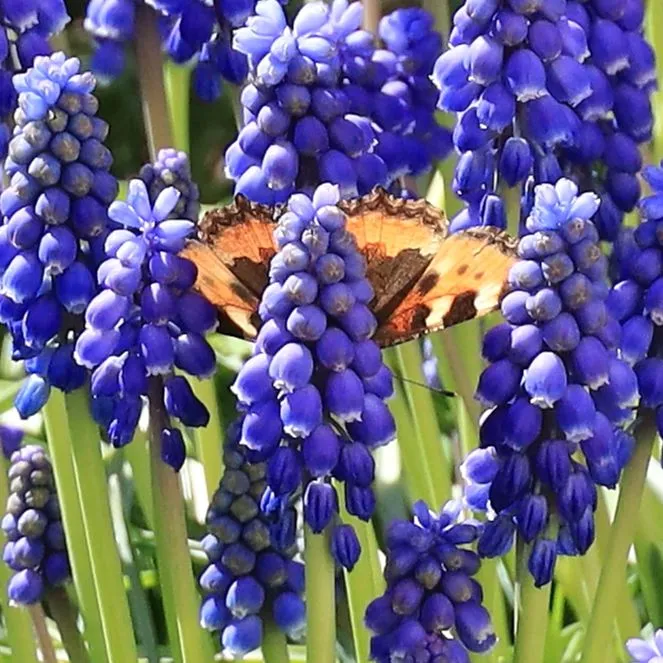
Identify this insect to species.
Aglais urticae
